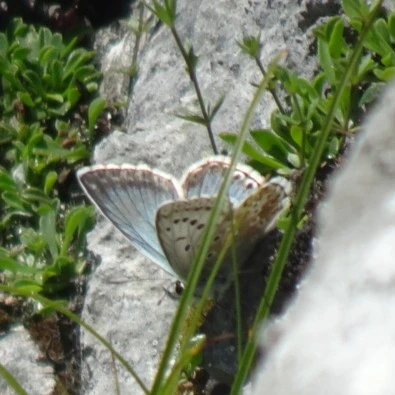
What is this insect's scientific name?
Lysandra coridon
